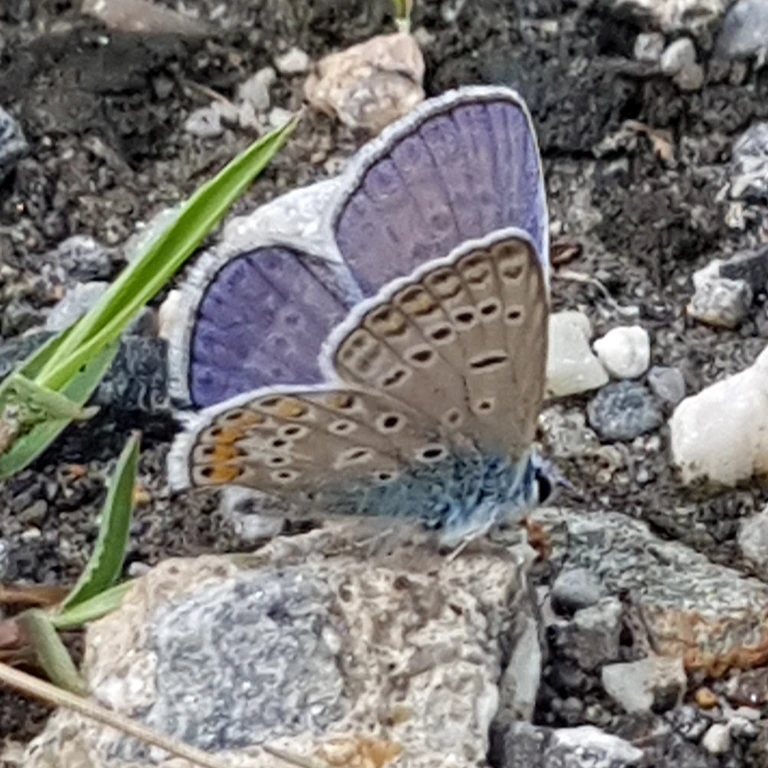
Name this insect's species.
Polyommatus icarus
